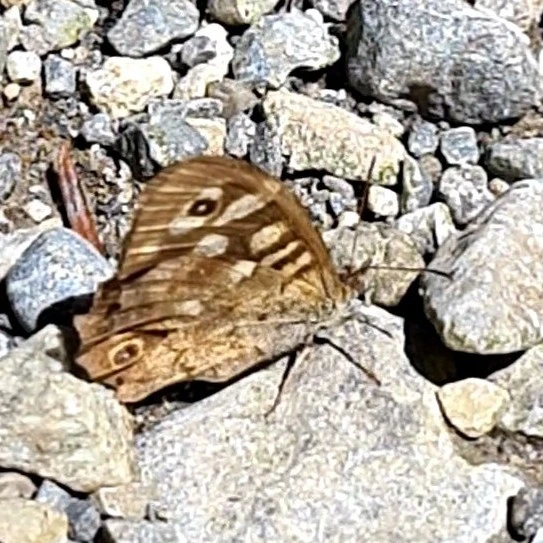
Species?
Pararge aegeria
